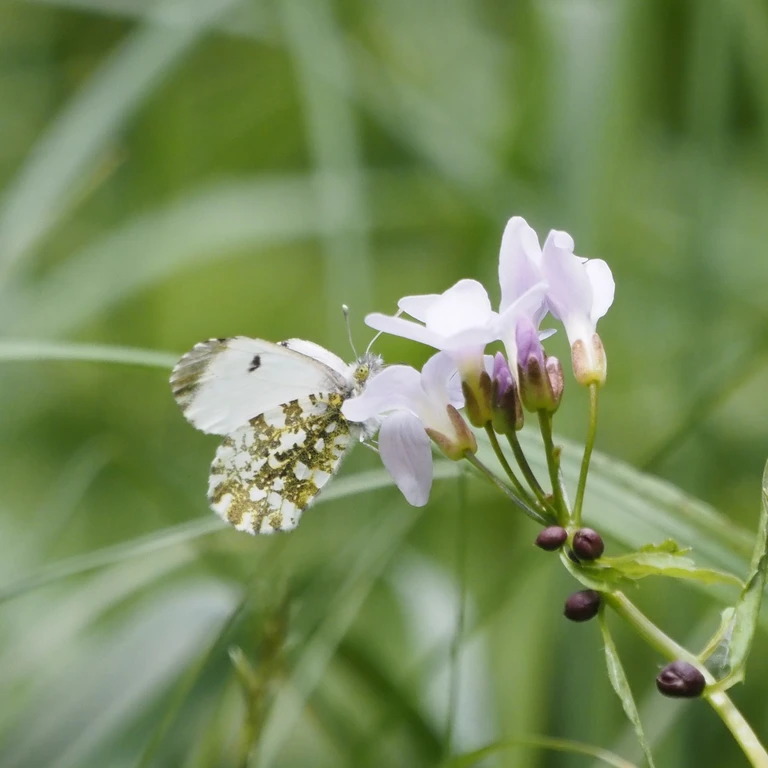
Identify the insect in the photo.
Anthocharis cardamines
